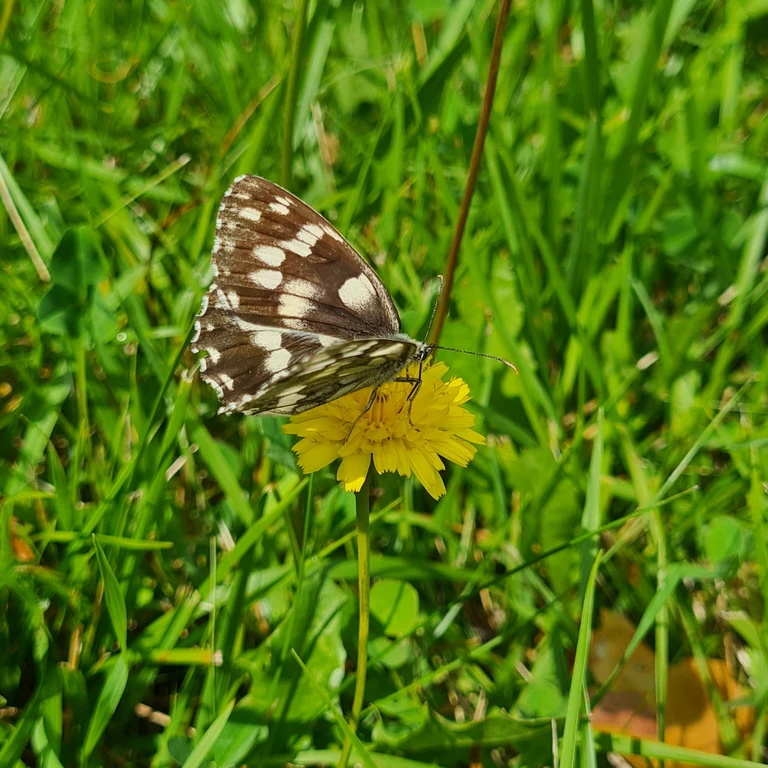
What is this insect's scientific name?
Melanargia galathea
